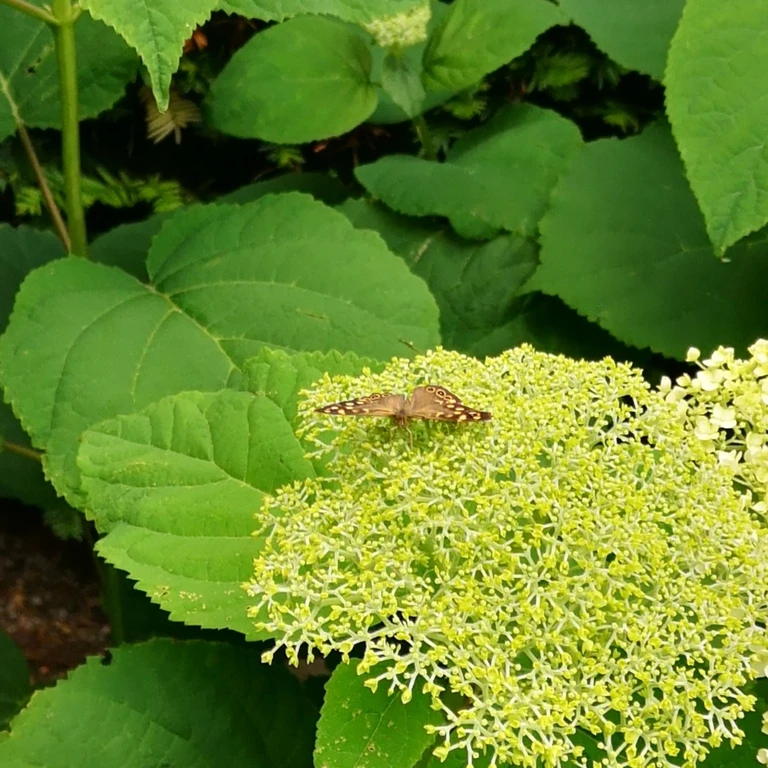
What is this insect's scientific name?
Pararge aegeria
